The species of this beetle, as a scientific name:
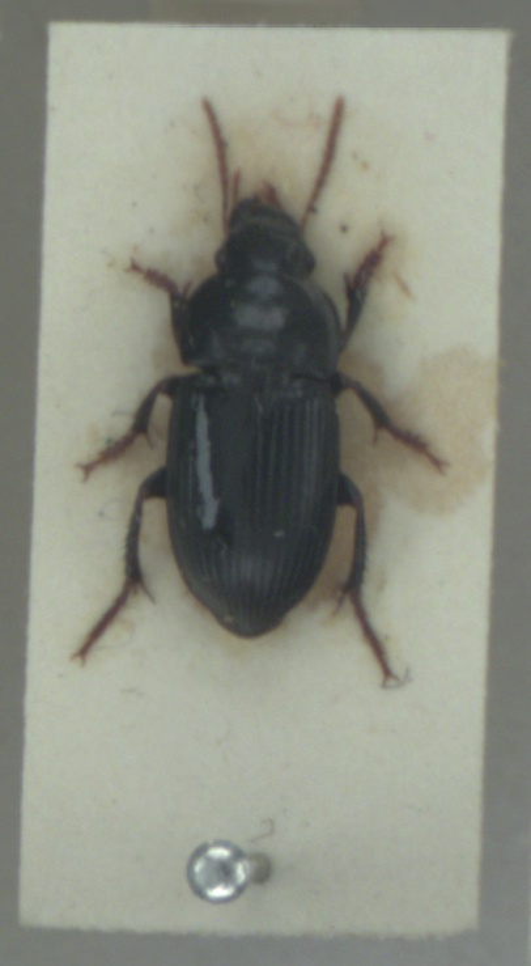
Harpalus tardus
